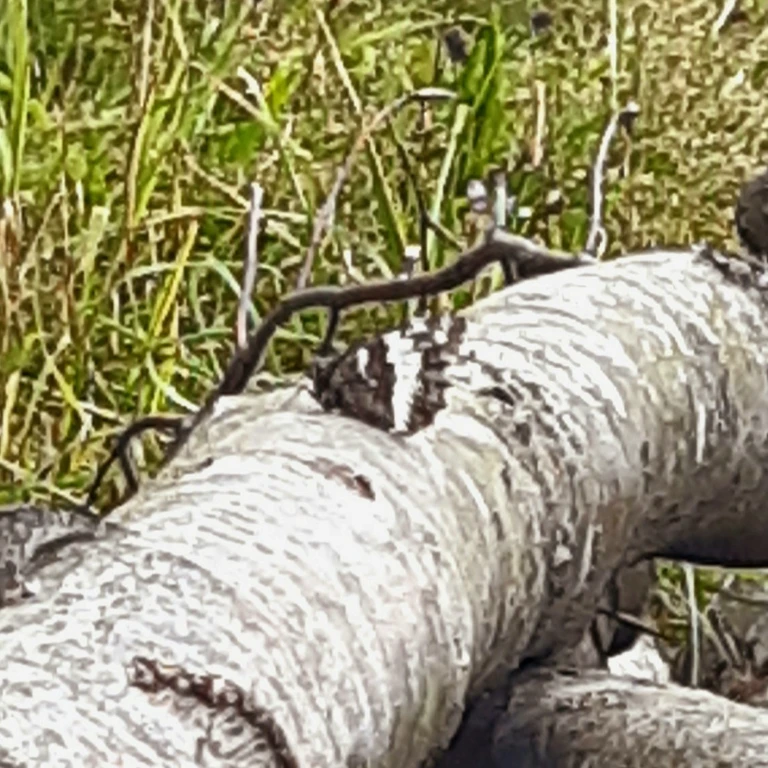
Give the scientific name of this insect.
Brintesia circe
